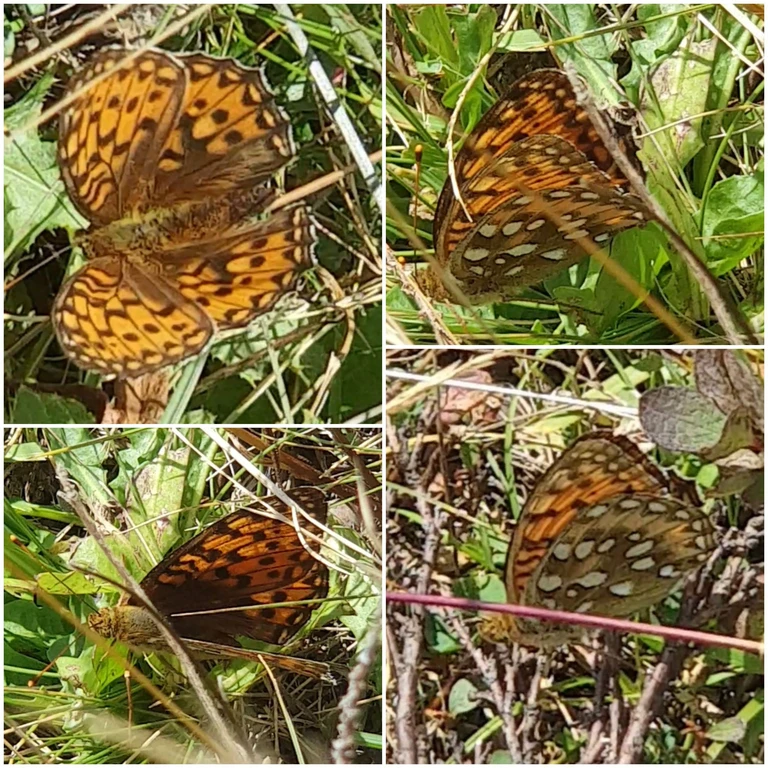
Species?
Speyeria aglaja
